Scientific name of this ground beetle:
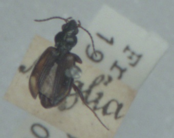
Bembidion bruxellense
